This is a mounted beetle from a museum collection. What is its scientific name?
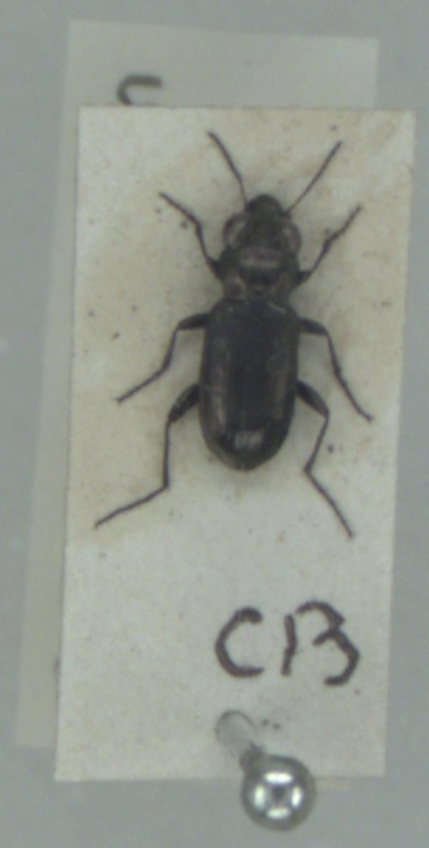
Notiophilus aquaticus
